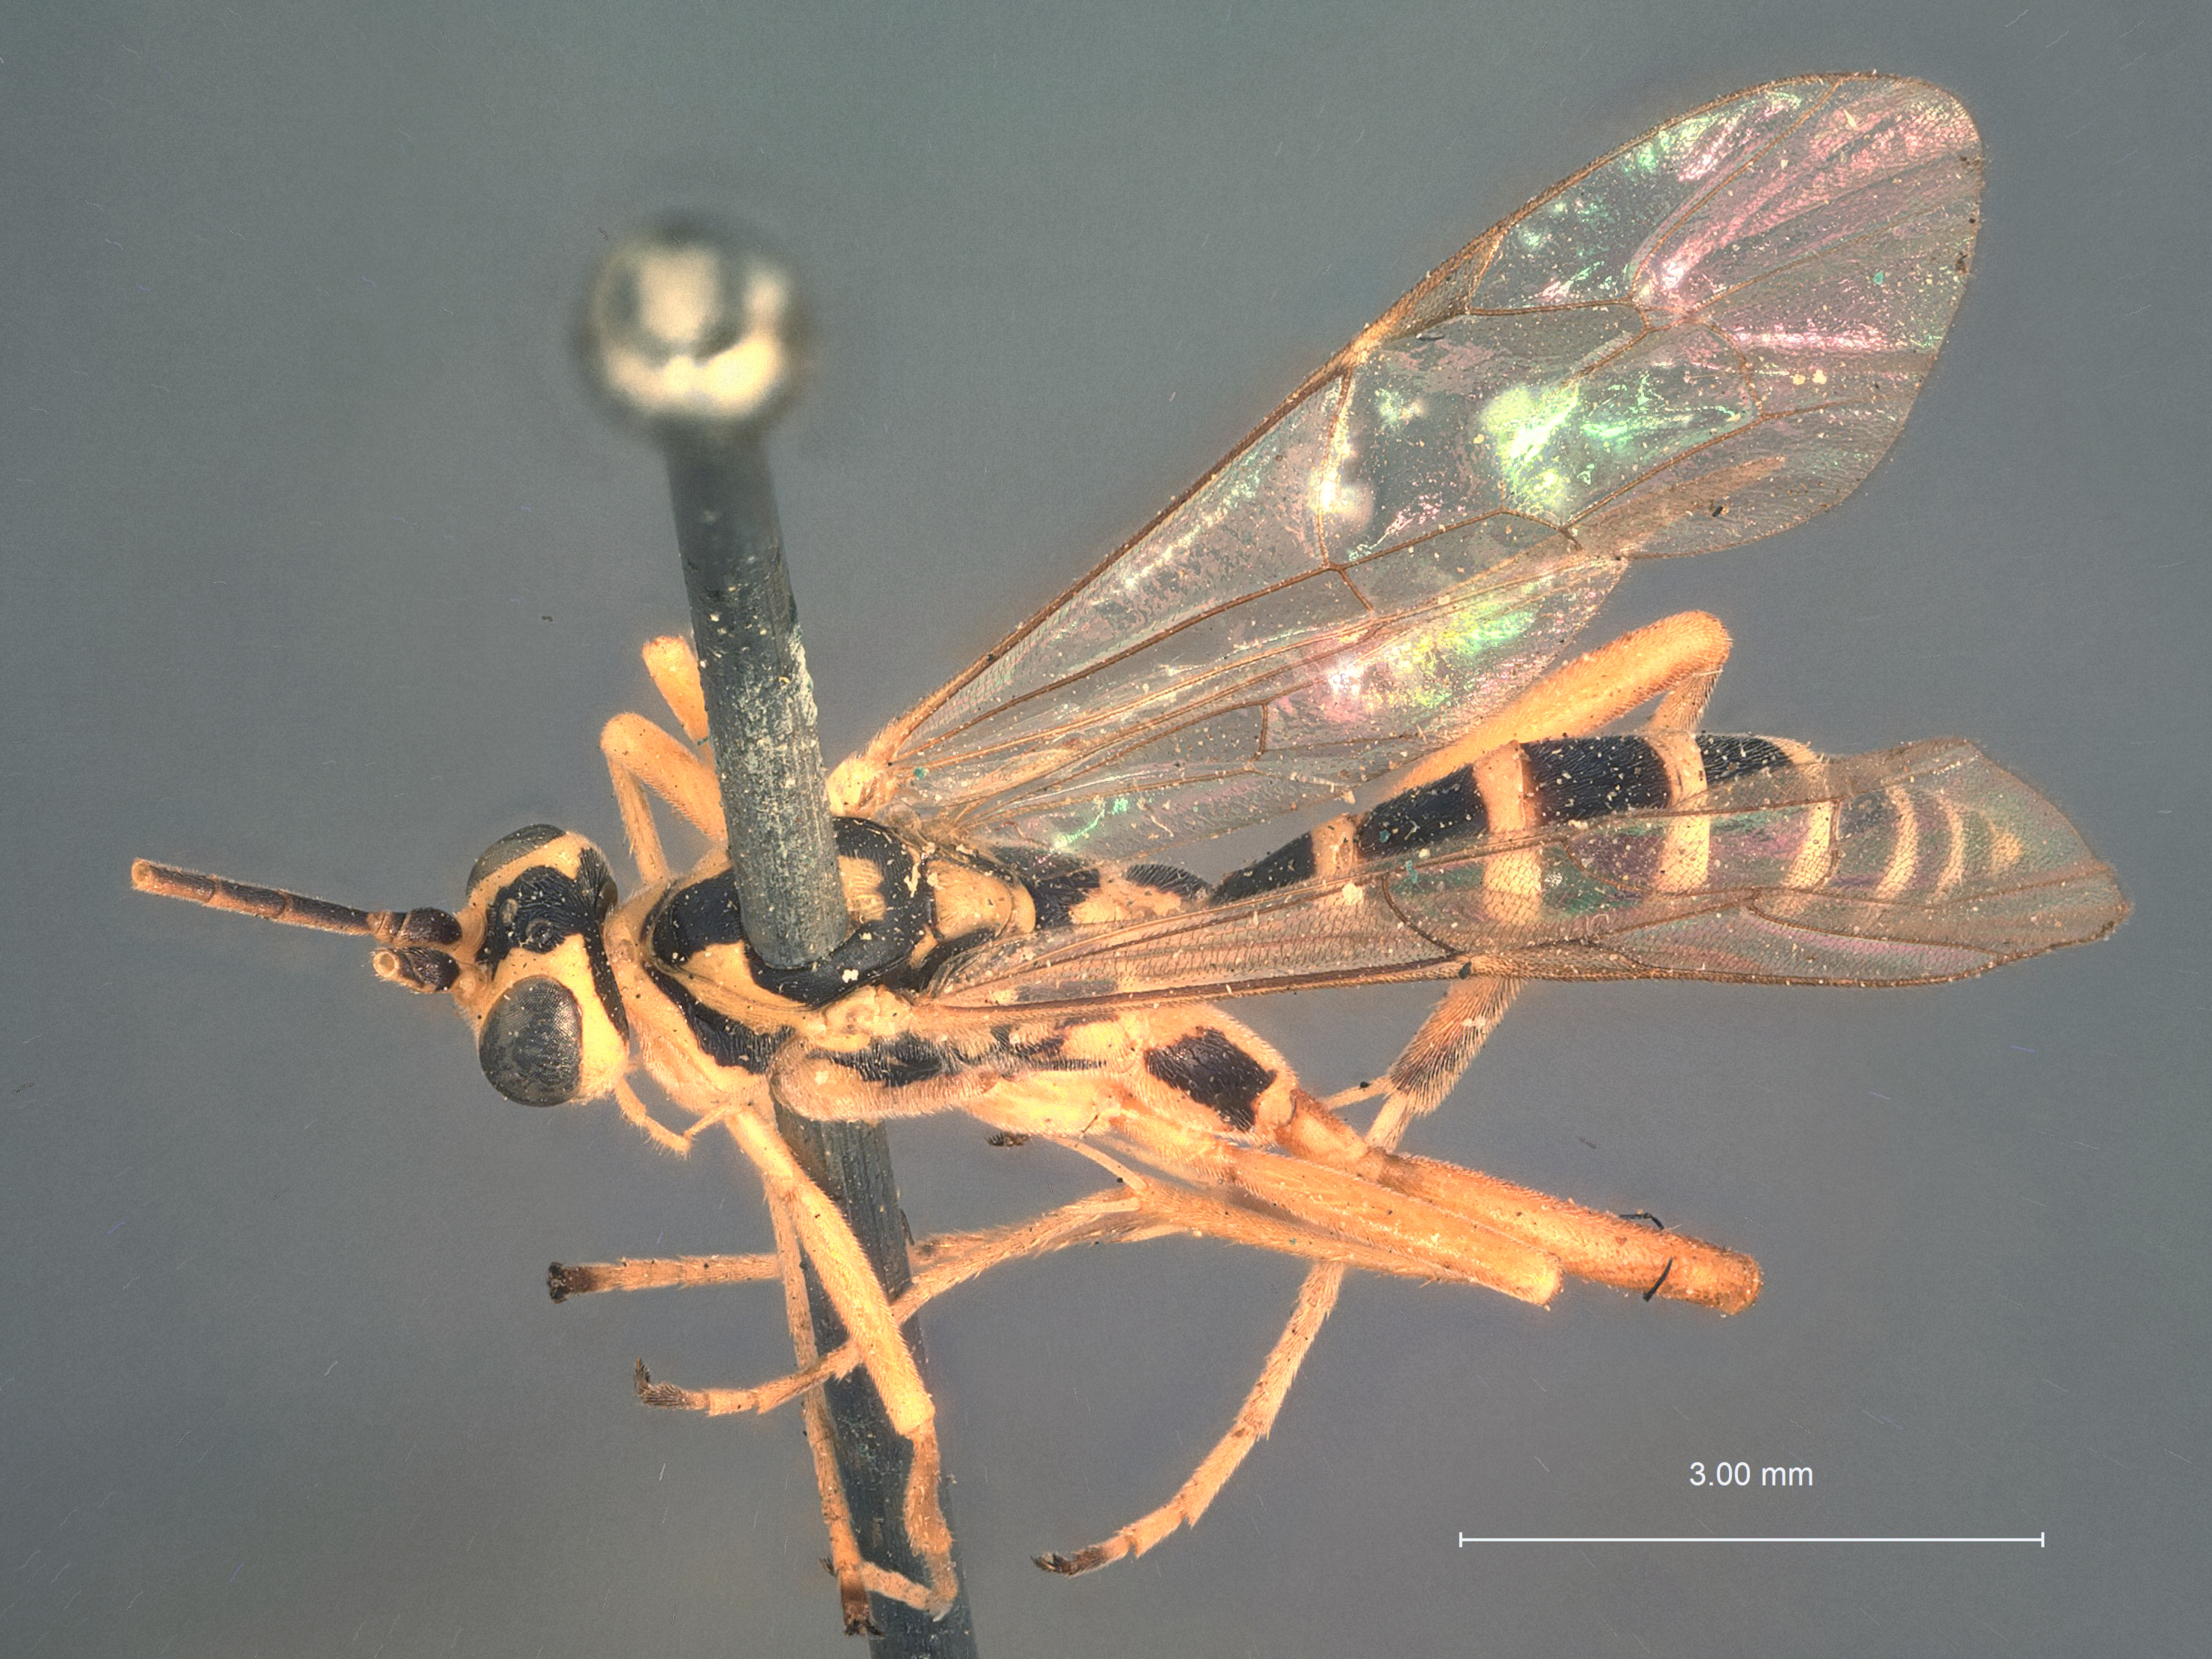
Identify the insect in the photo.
Ctenopelma pulchra
